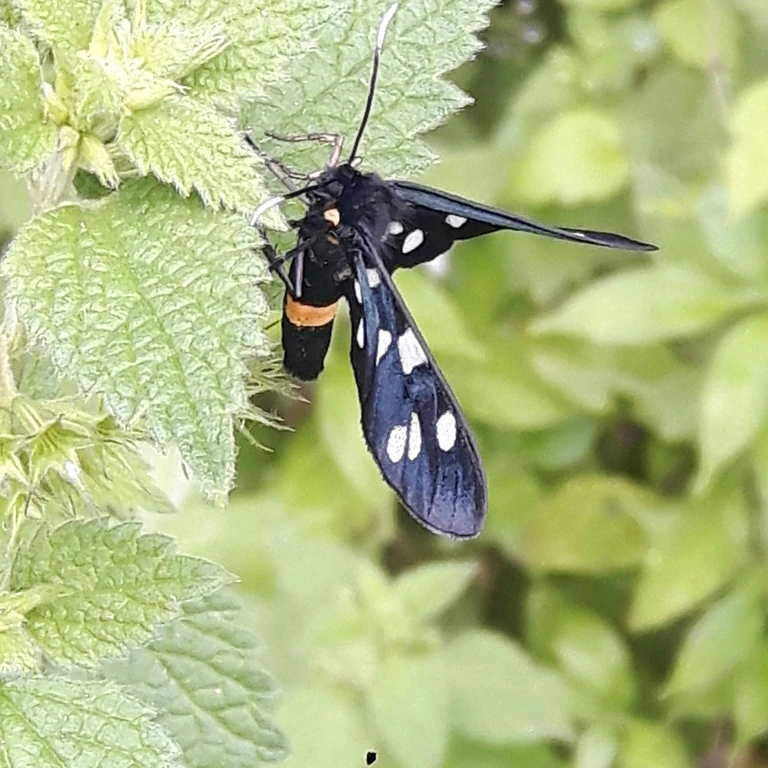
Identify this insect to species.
Amata phegea
